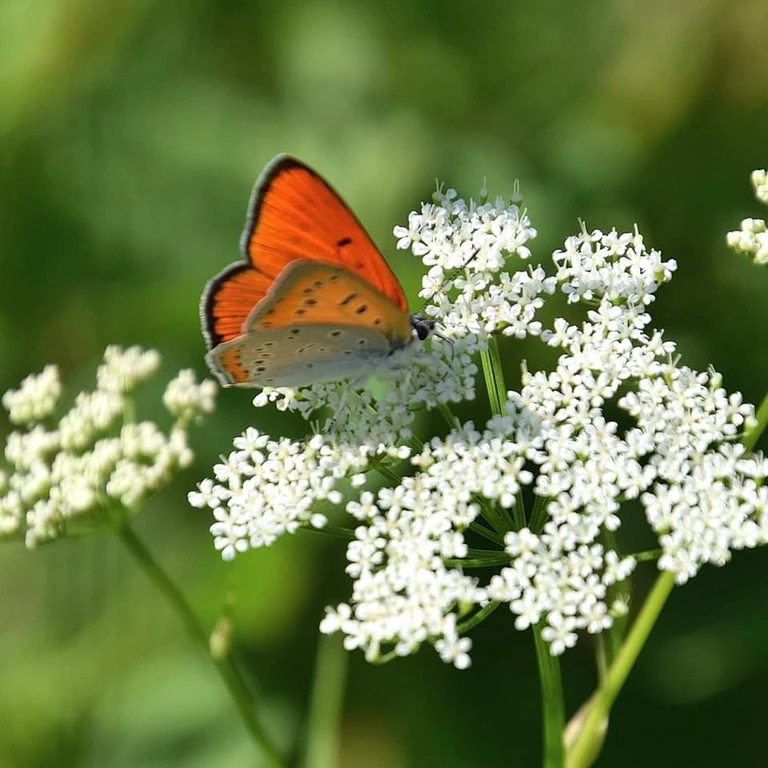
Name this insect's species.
Lycaena dispar
